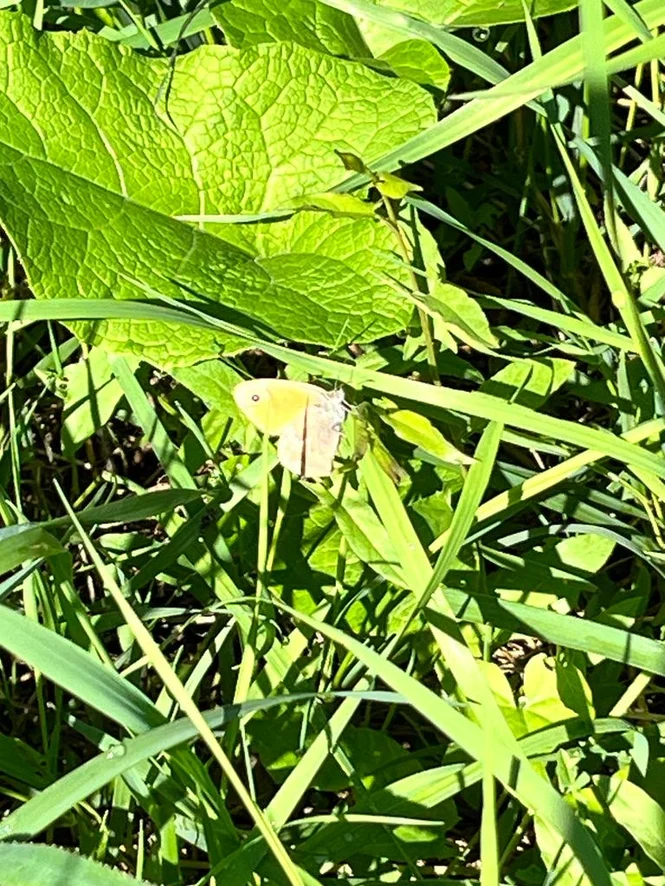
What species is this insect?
Coenonympha pamphilus
